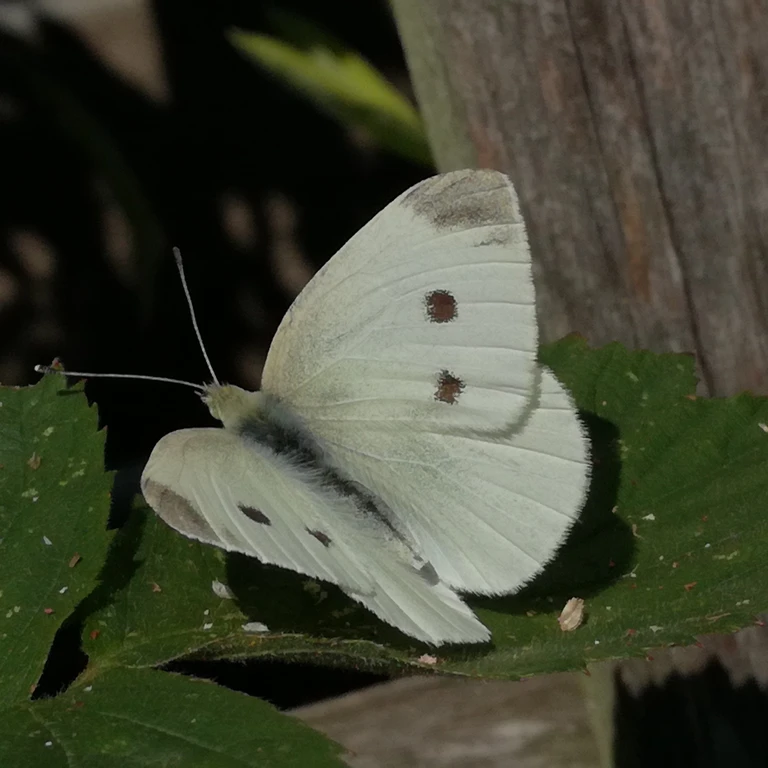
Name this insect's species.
Pieris rapae
